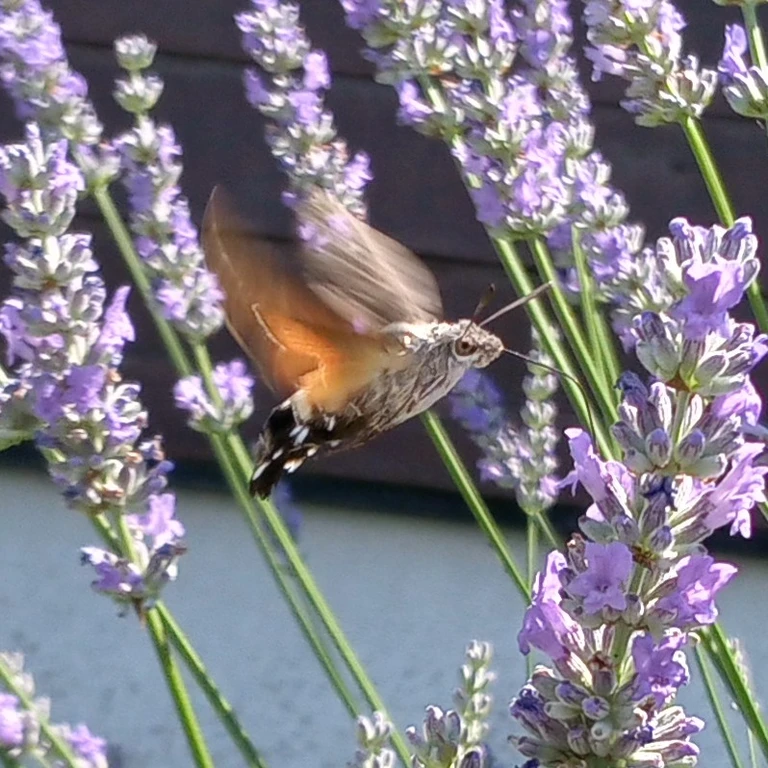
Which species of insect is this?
Macroglossum stellatarum
